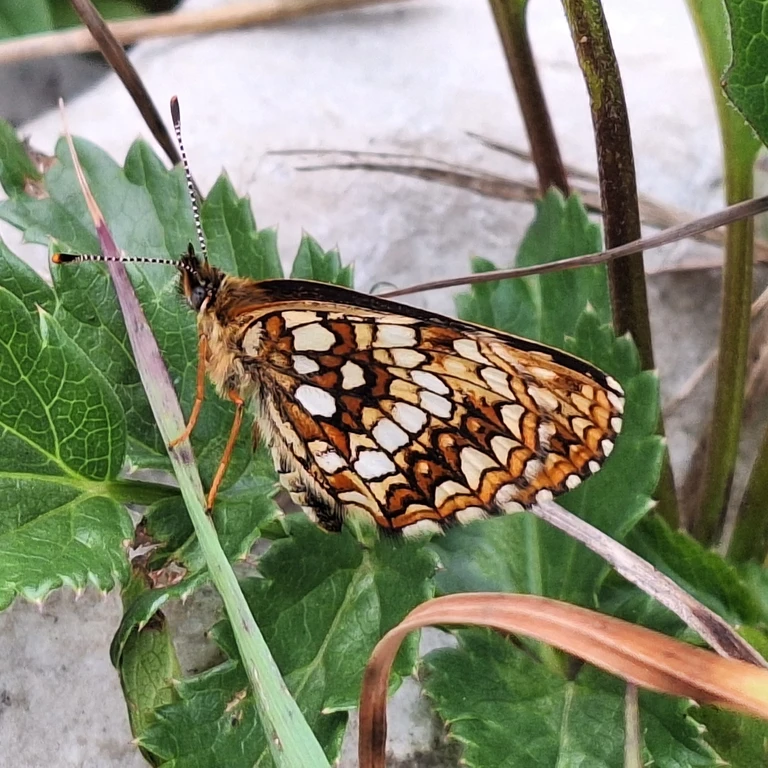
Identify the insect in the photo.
Melitaea diamina
